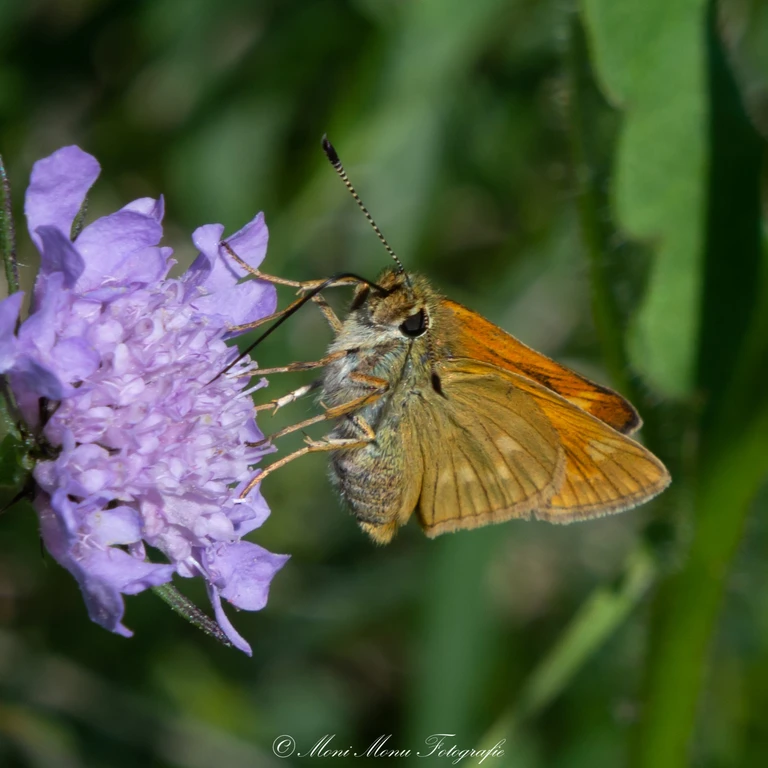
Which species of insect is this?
Ochlodes sylvanus (also Ochlodes venata)
